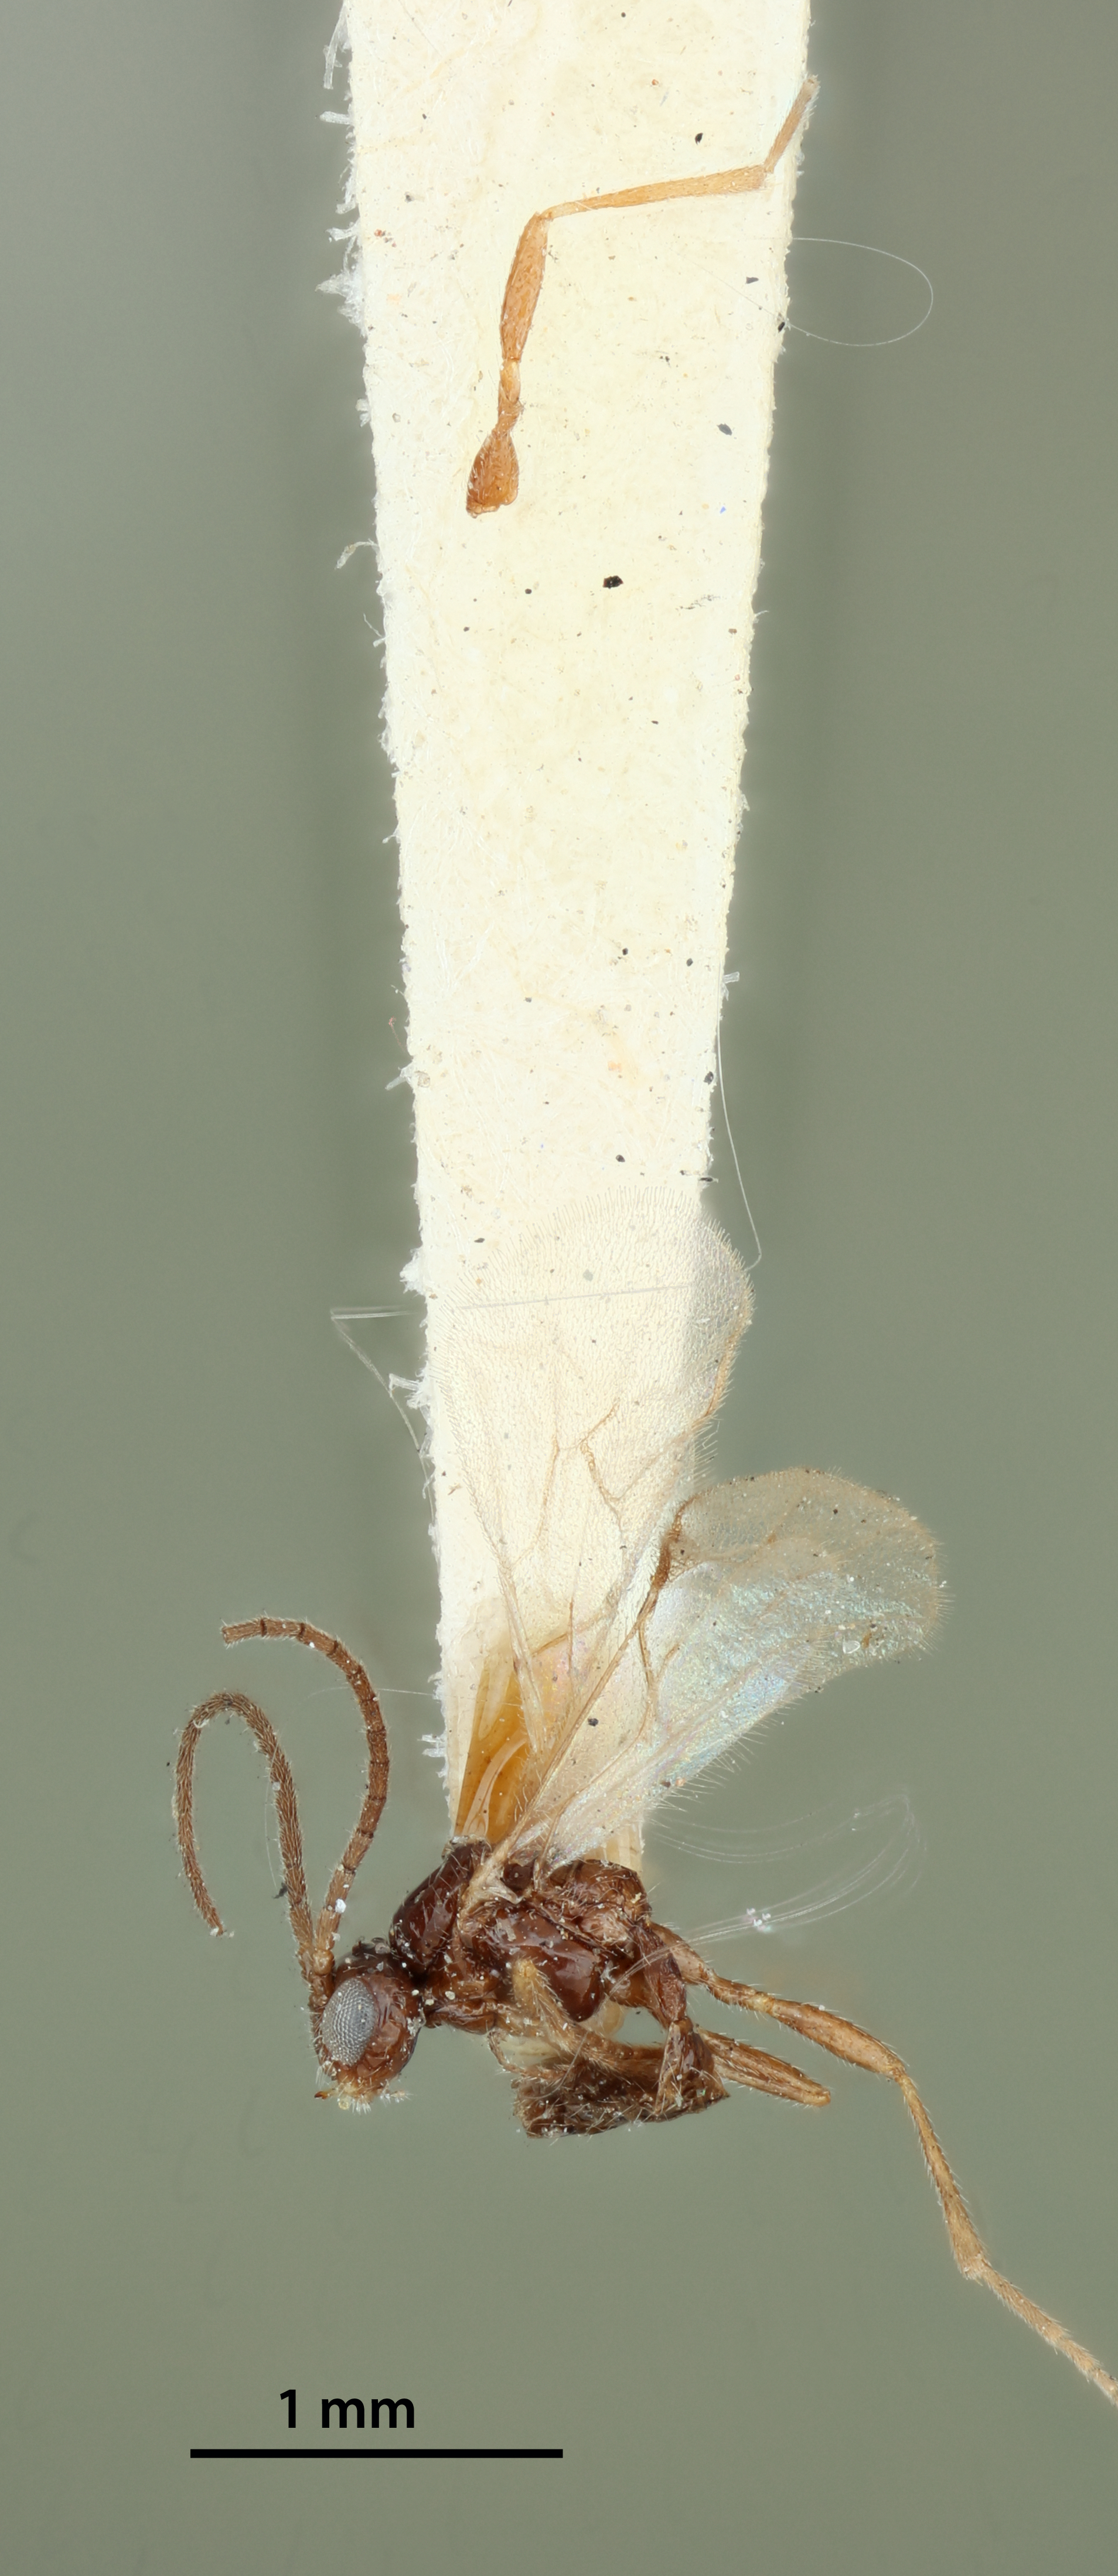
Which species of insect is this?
Aphidius nigripes
